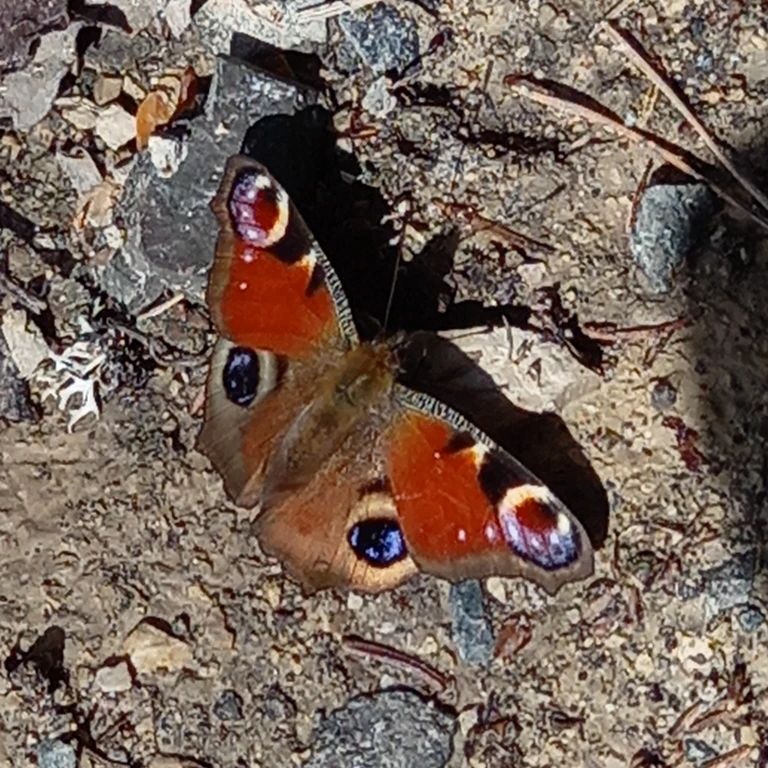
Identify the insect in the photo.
Aglais io
